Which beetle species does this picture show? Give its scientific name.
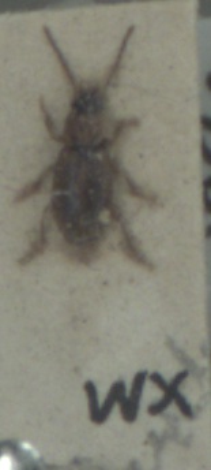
Acupalpus dubius
